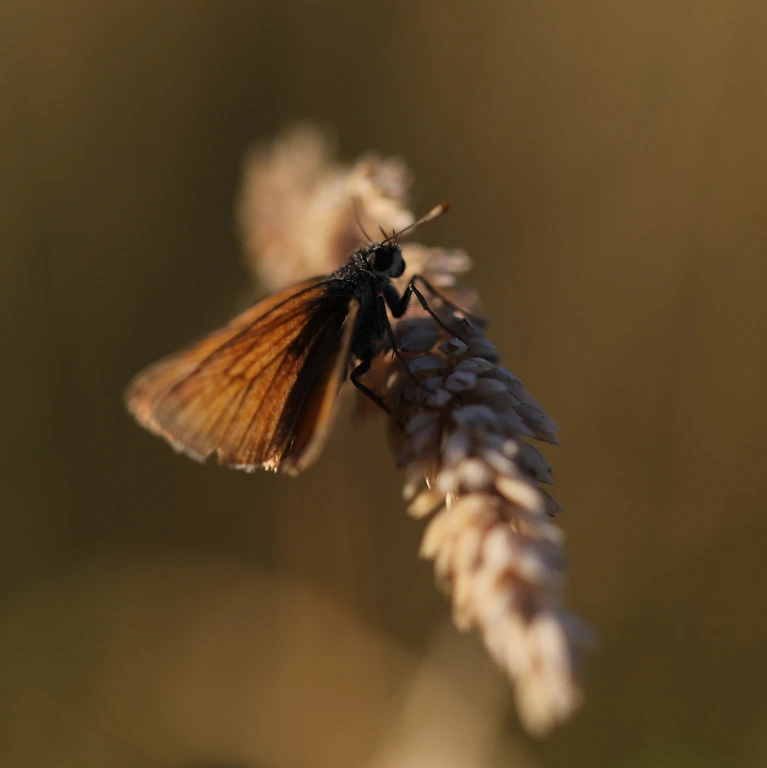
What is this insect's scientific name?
Thymelicus sylvestris
